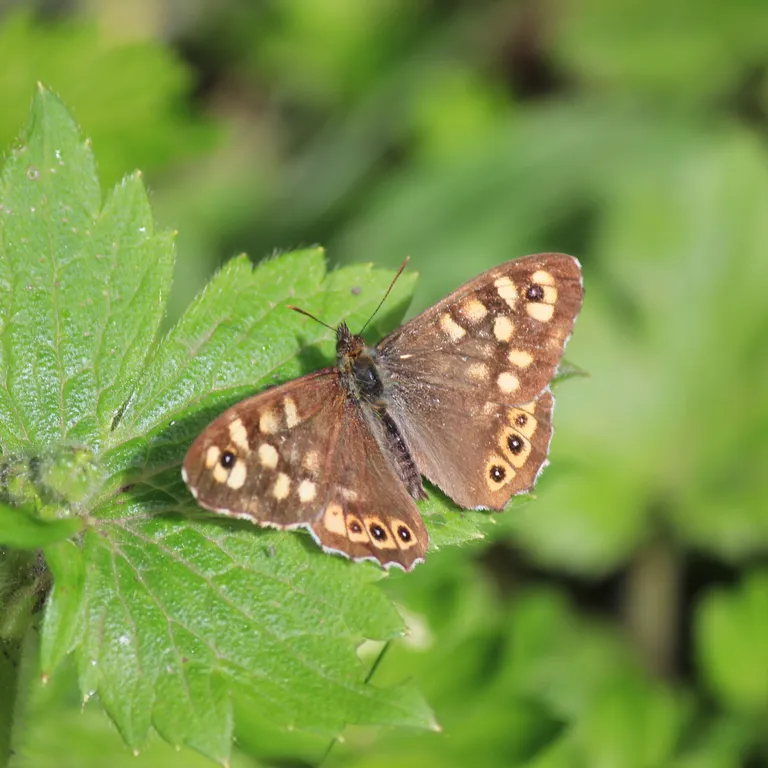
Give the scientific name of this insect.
Pararge aegeria
